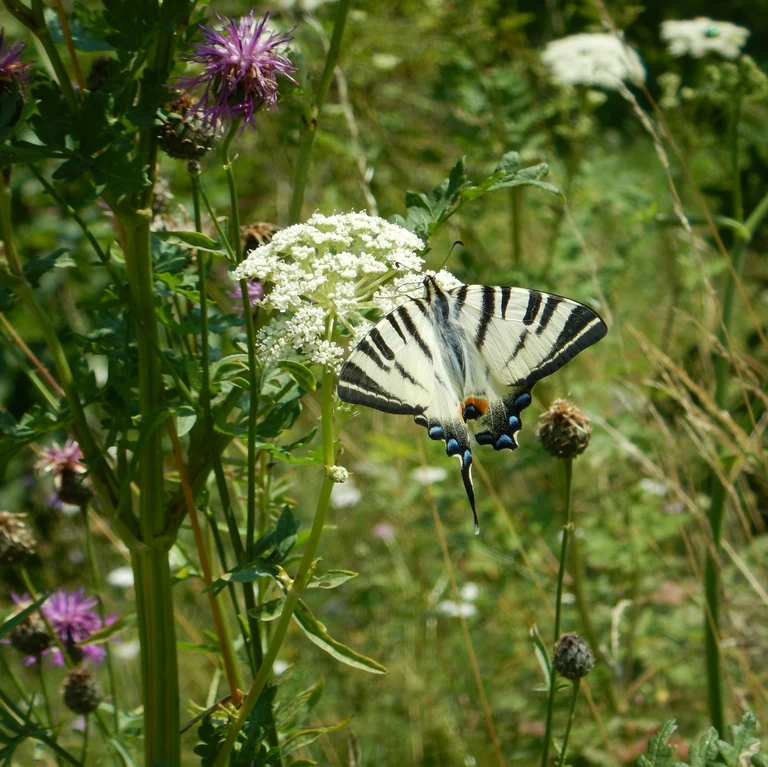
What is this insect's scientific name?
Iphiclides podalirius
